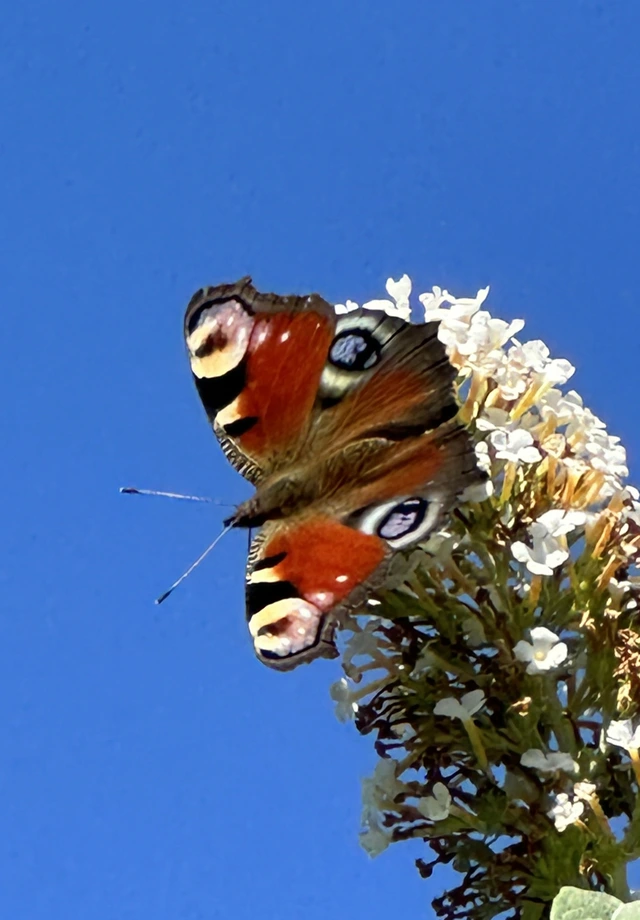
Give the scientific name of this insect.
Aglais io
